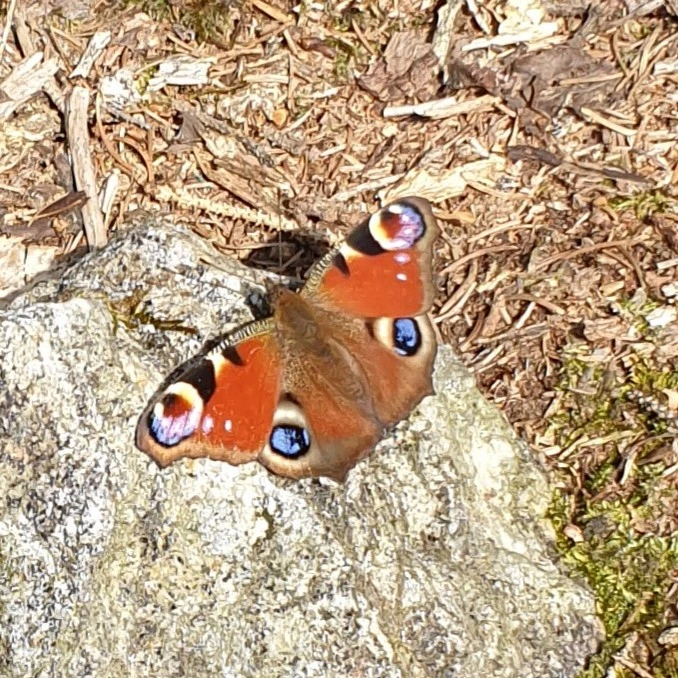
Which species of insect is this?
Aglais io
